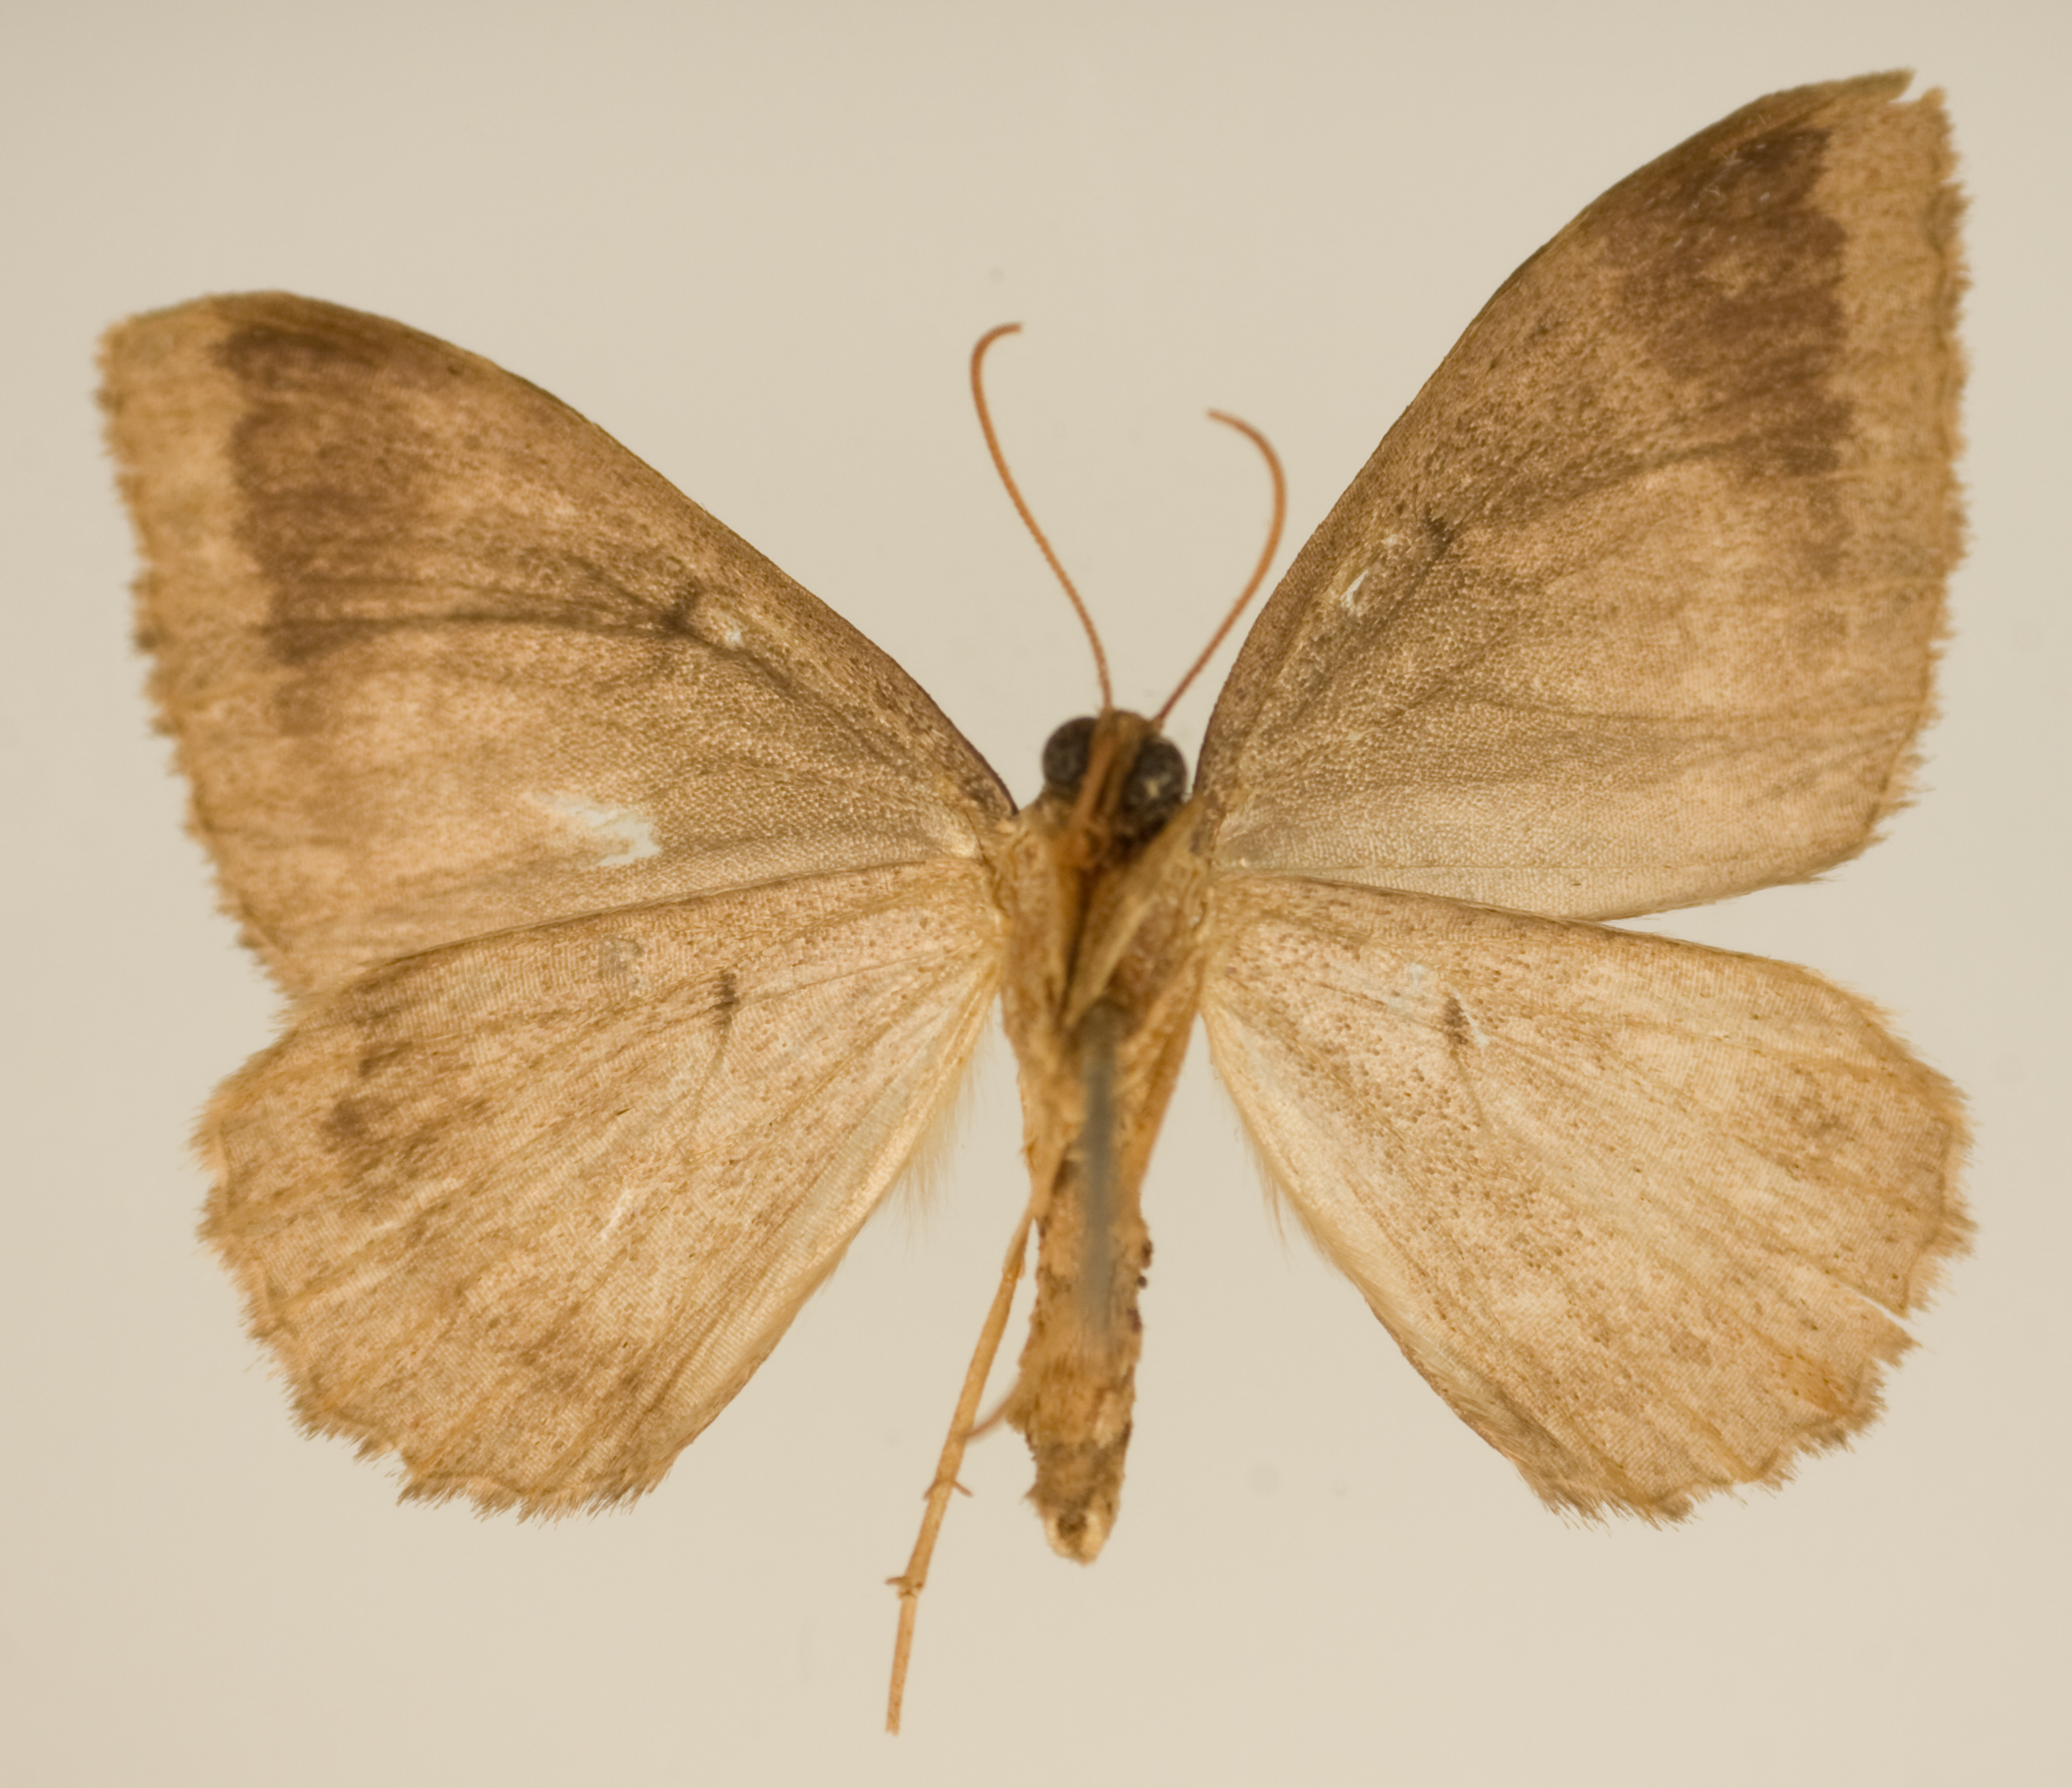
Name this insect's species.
Larentia pauletina
